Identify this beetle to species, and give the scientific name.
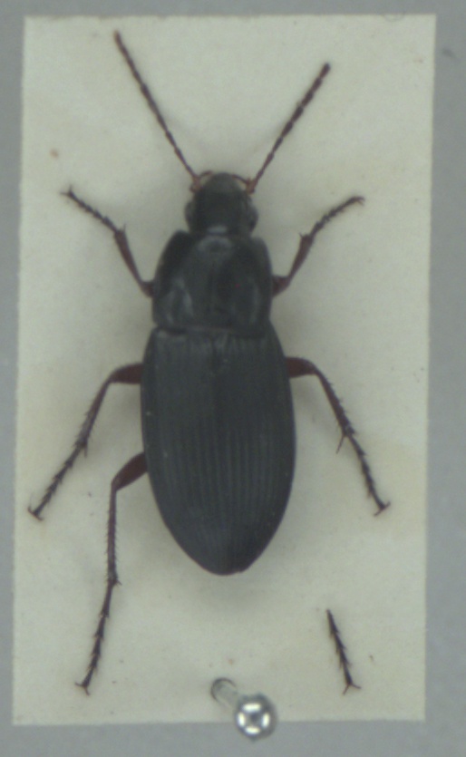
Calathus fuscipes
